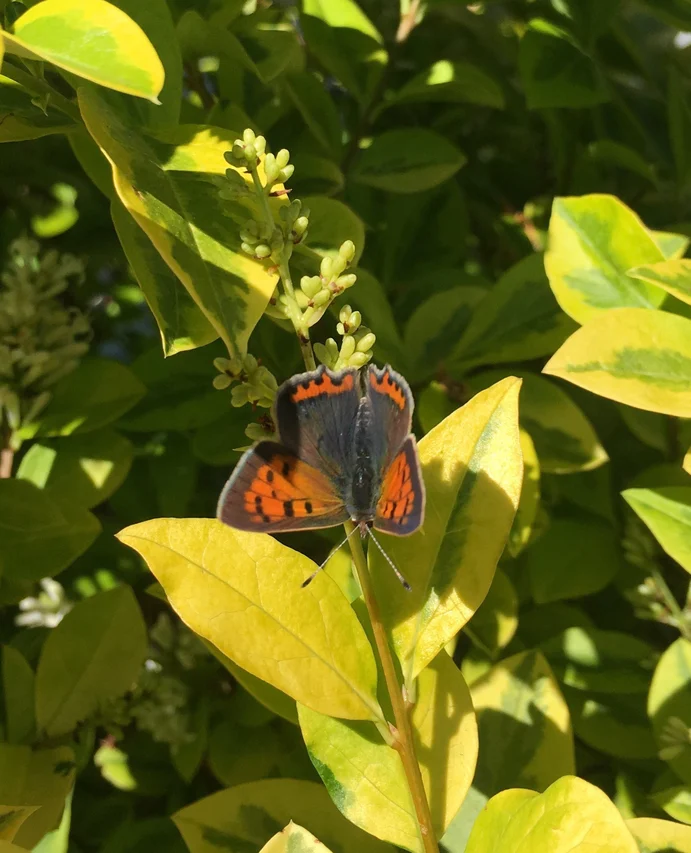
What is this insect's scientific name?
Lycaena phlaeas
